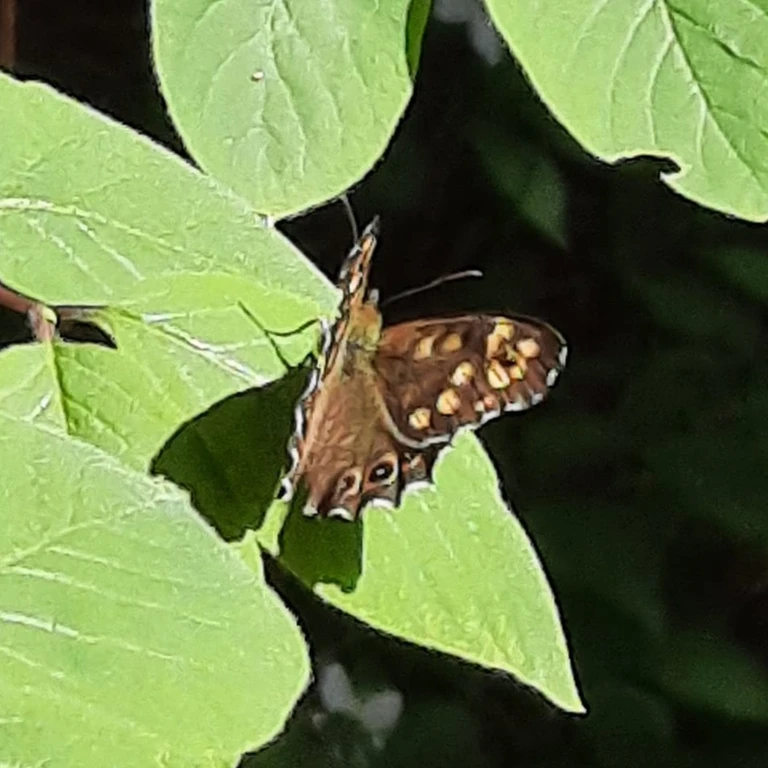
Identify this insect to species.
Pararge aegeria
